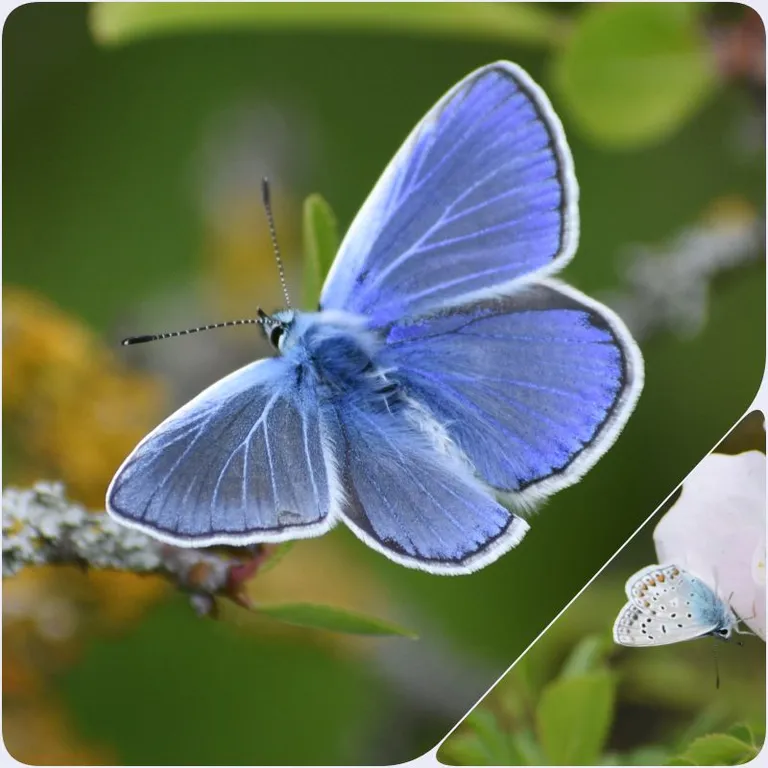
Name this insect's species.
Polyommatus icarus
